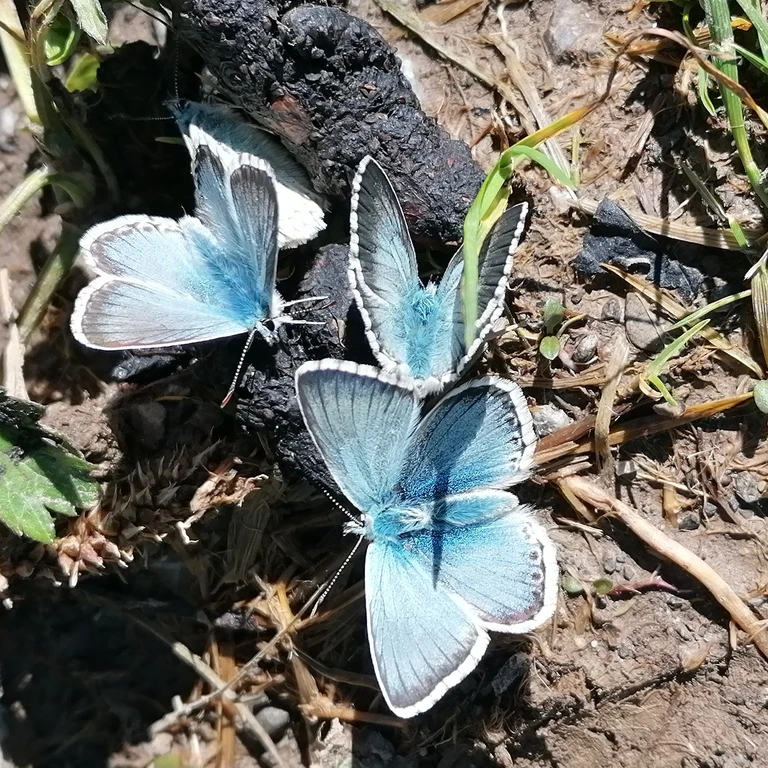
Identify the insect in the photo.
Lysandra coridon
